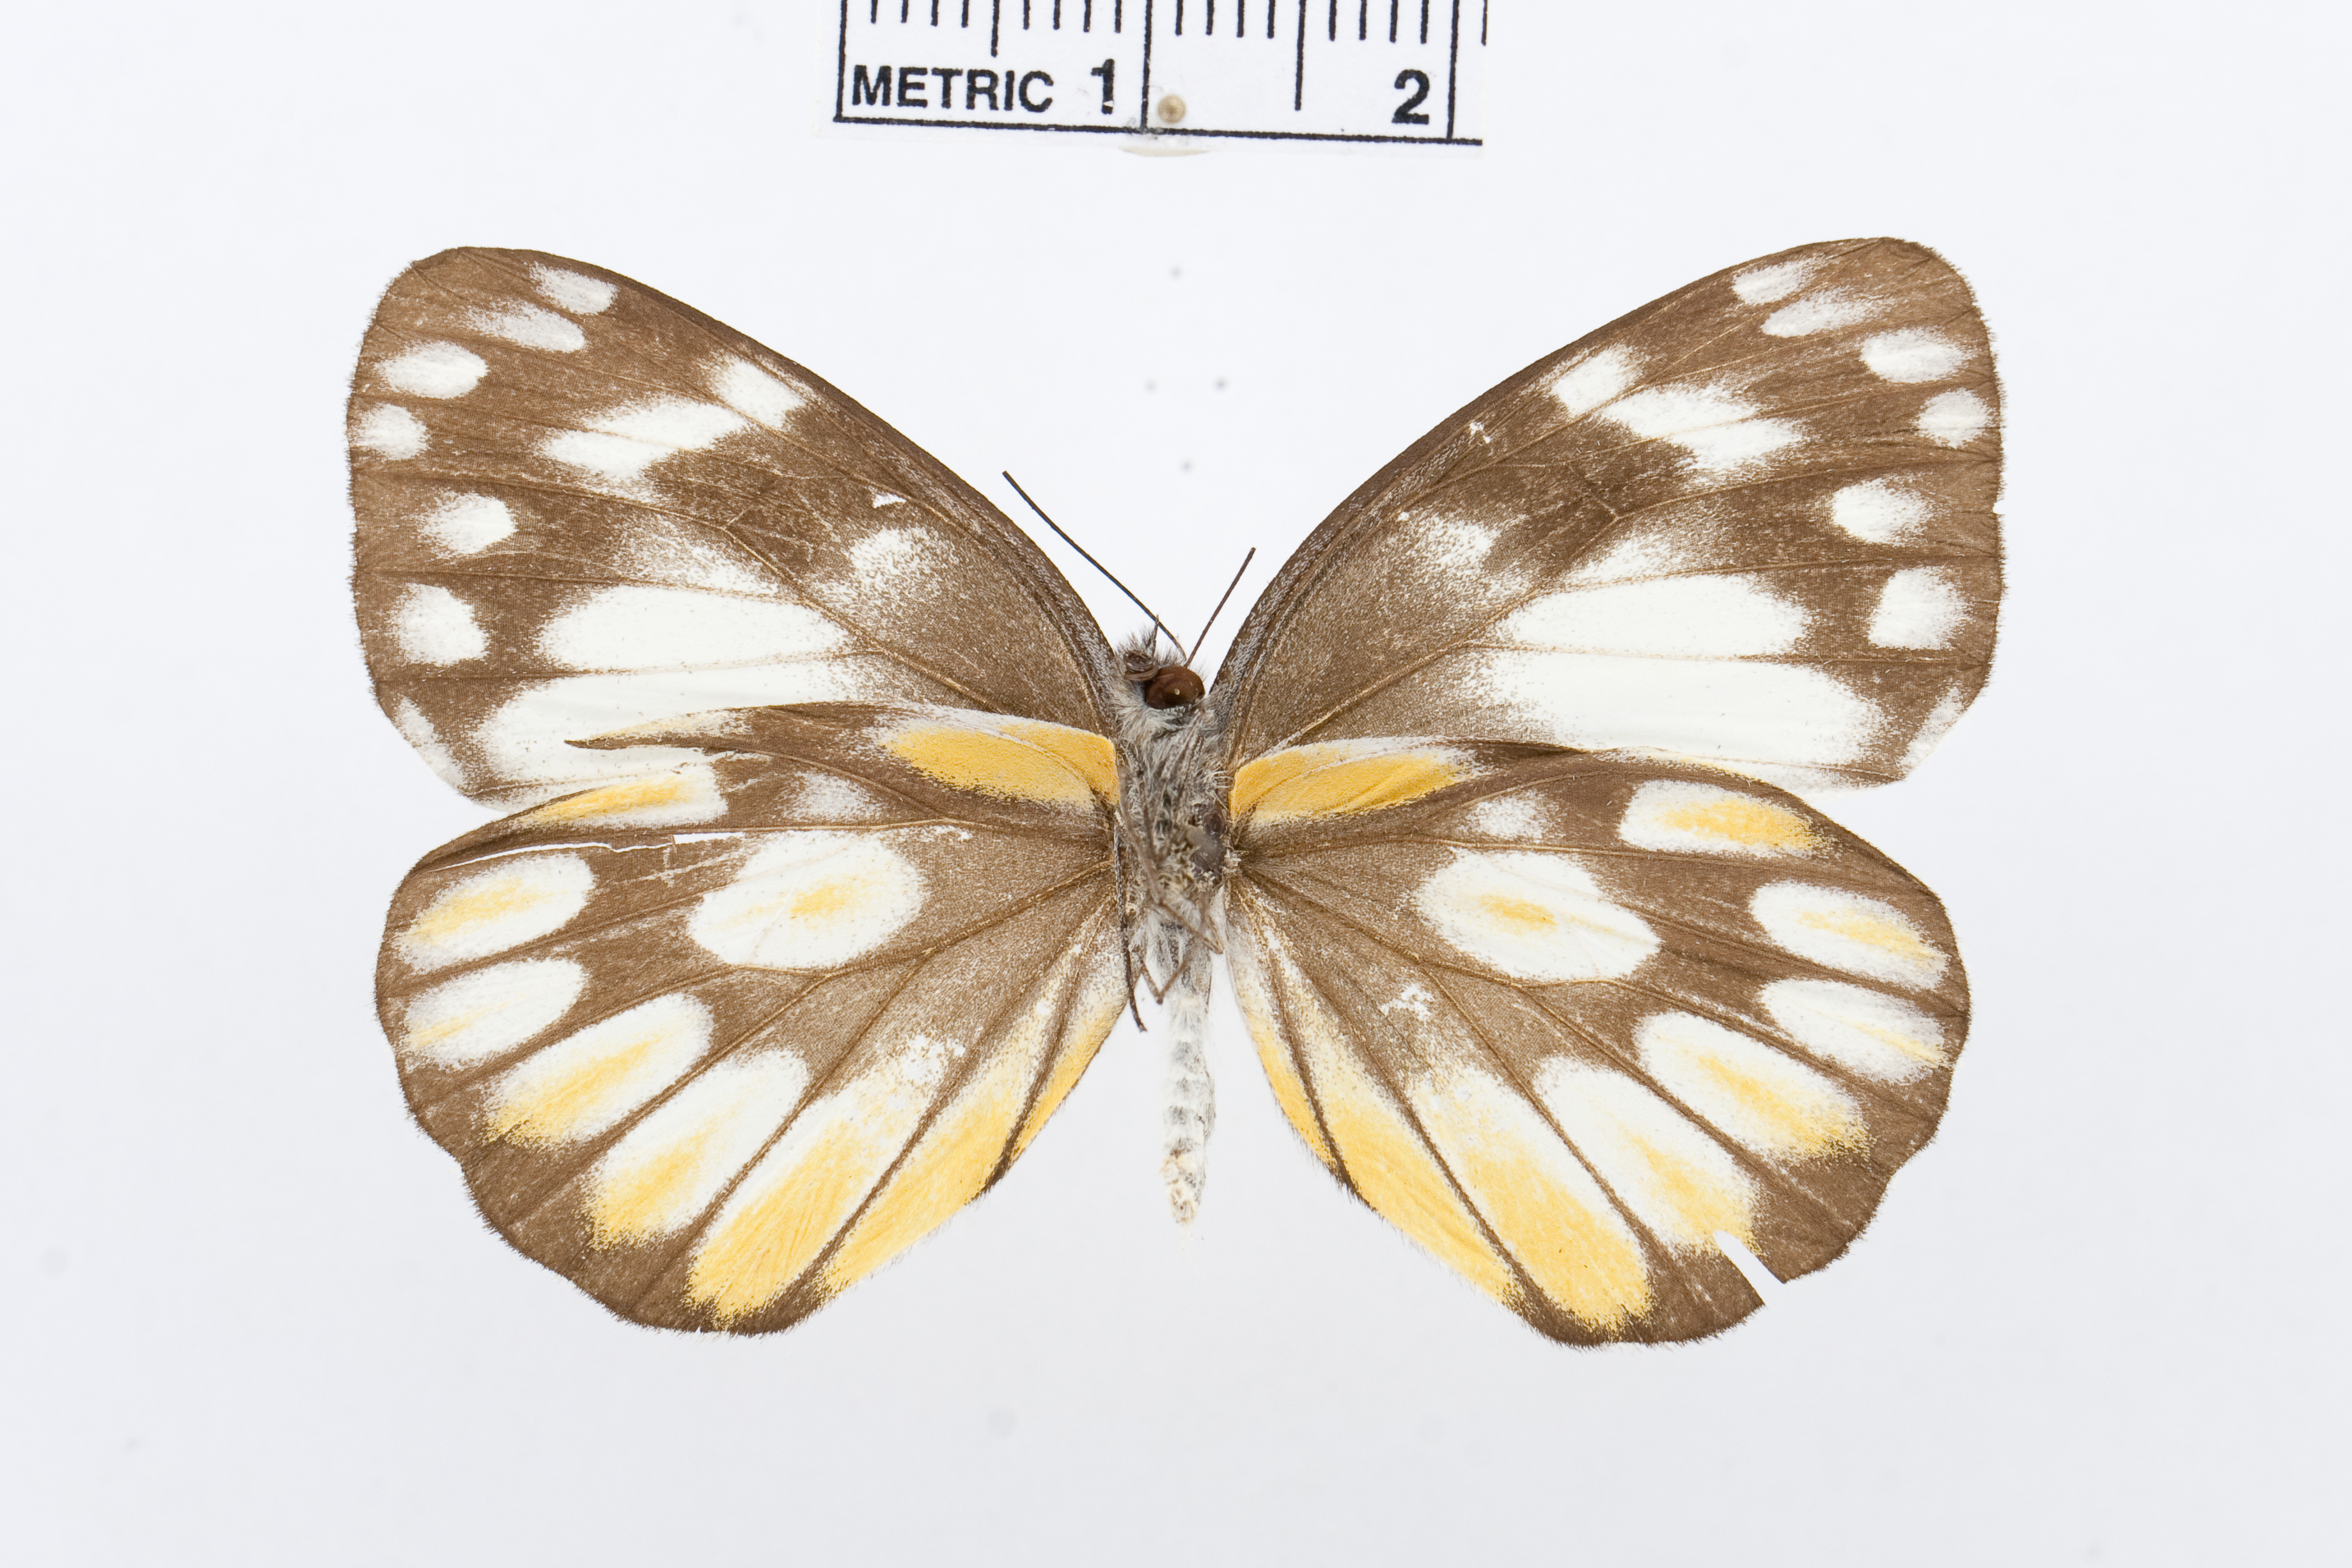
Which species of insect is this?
Delias georgina
